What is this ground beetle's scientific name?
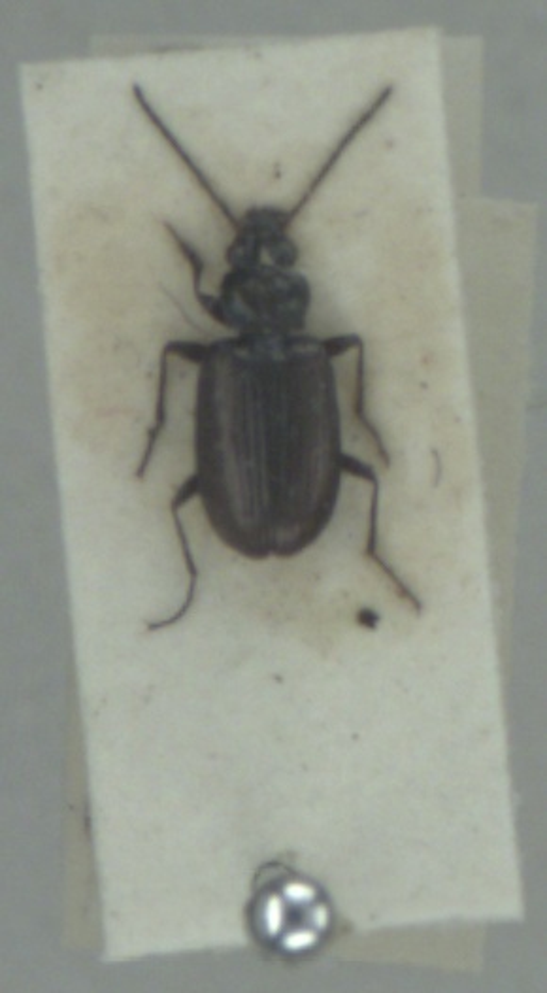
Bembidion prasinum
